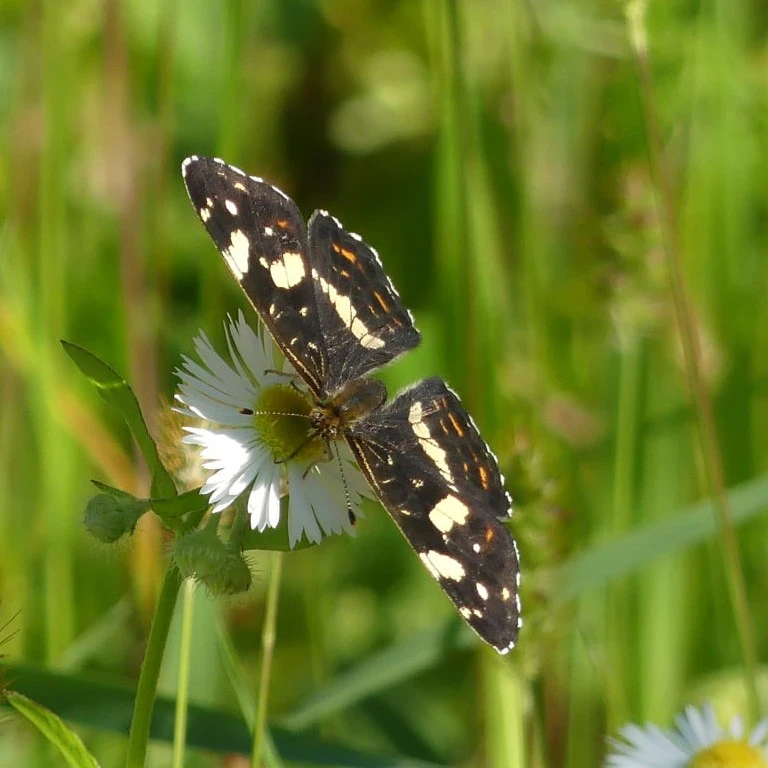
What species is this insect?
Araschnia levana
